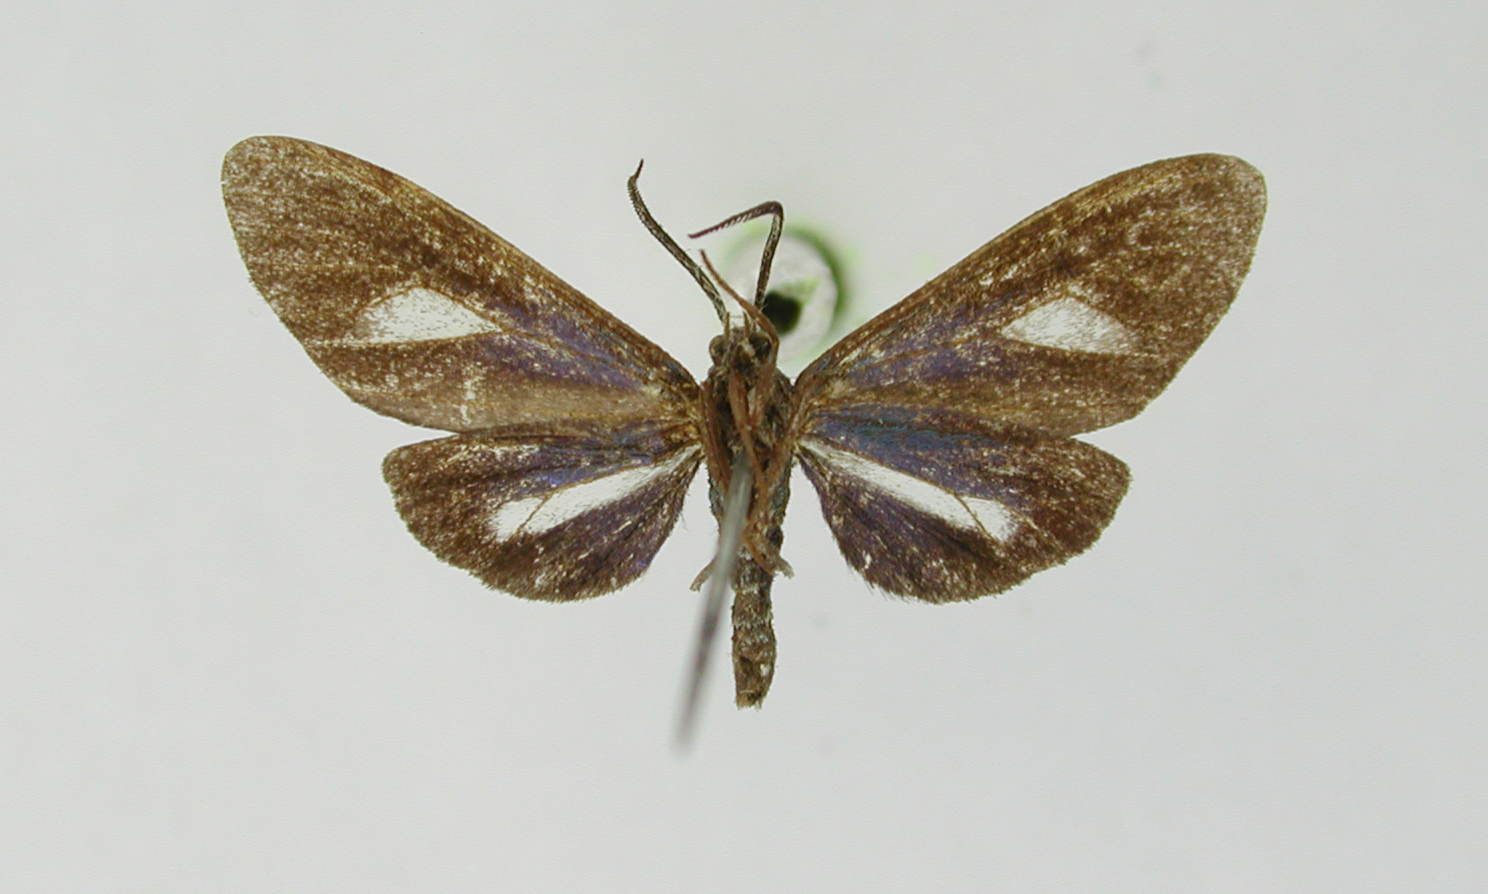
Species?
Euagra caerula
